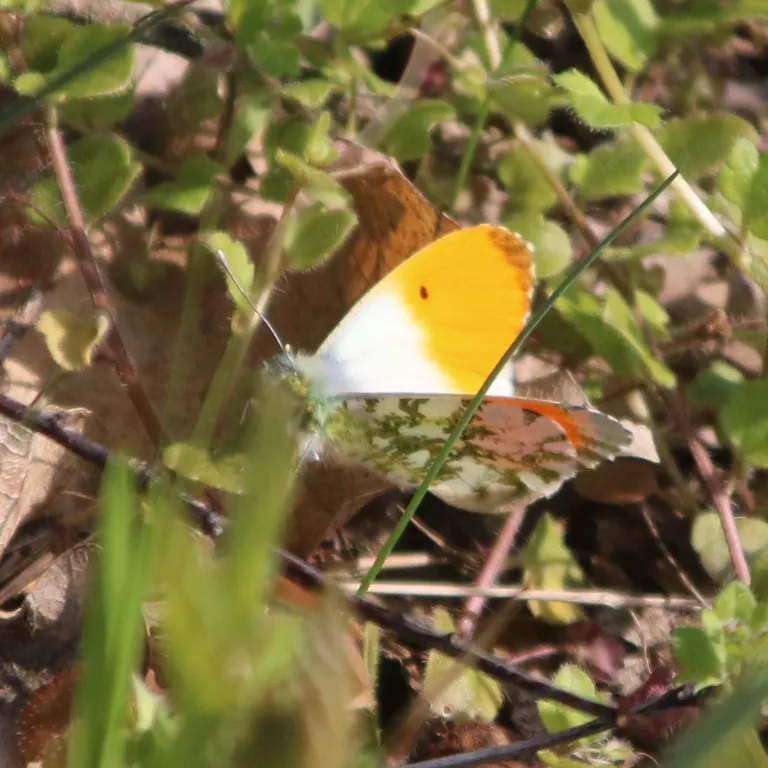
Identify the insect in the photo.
Anthocharis cardamines
